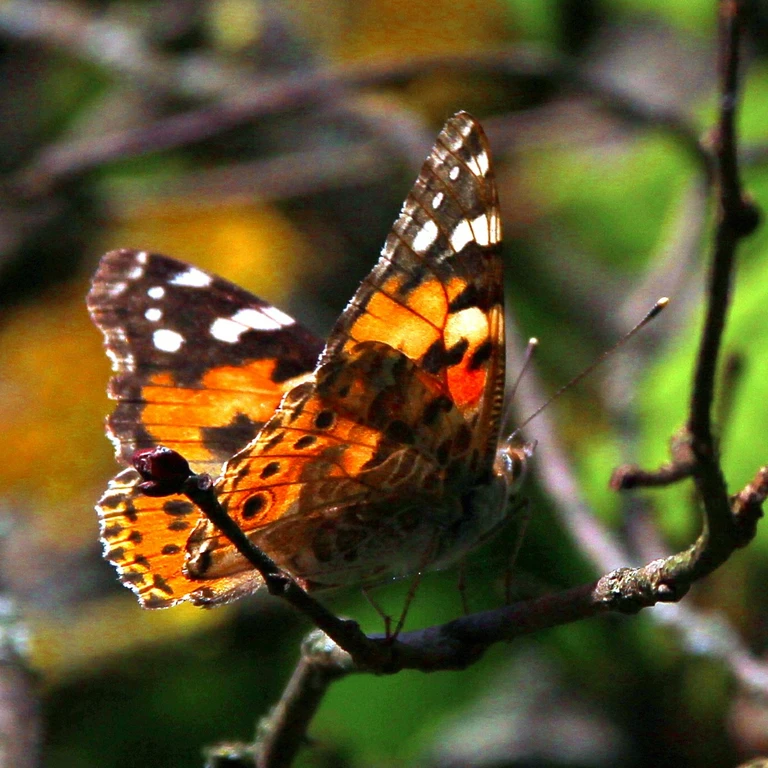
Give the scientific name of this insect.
Vanessa cardui
